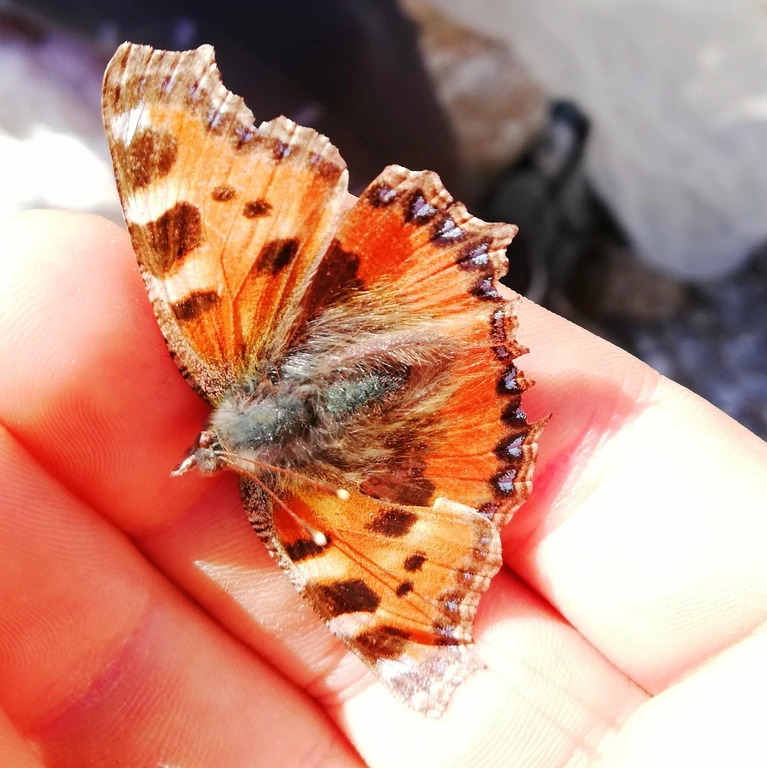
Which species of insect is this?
Aglais urticae
